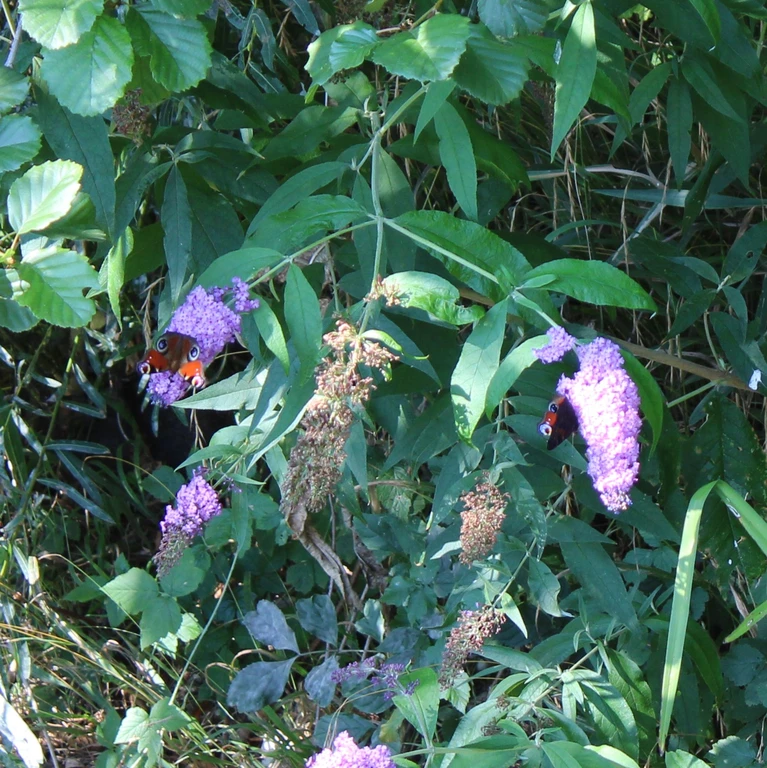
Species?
Aglais io
